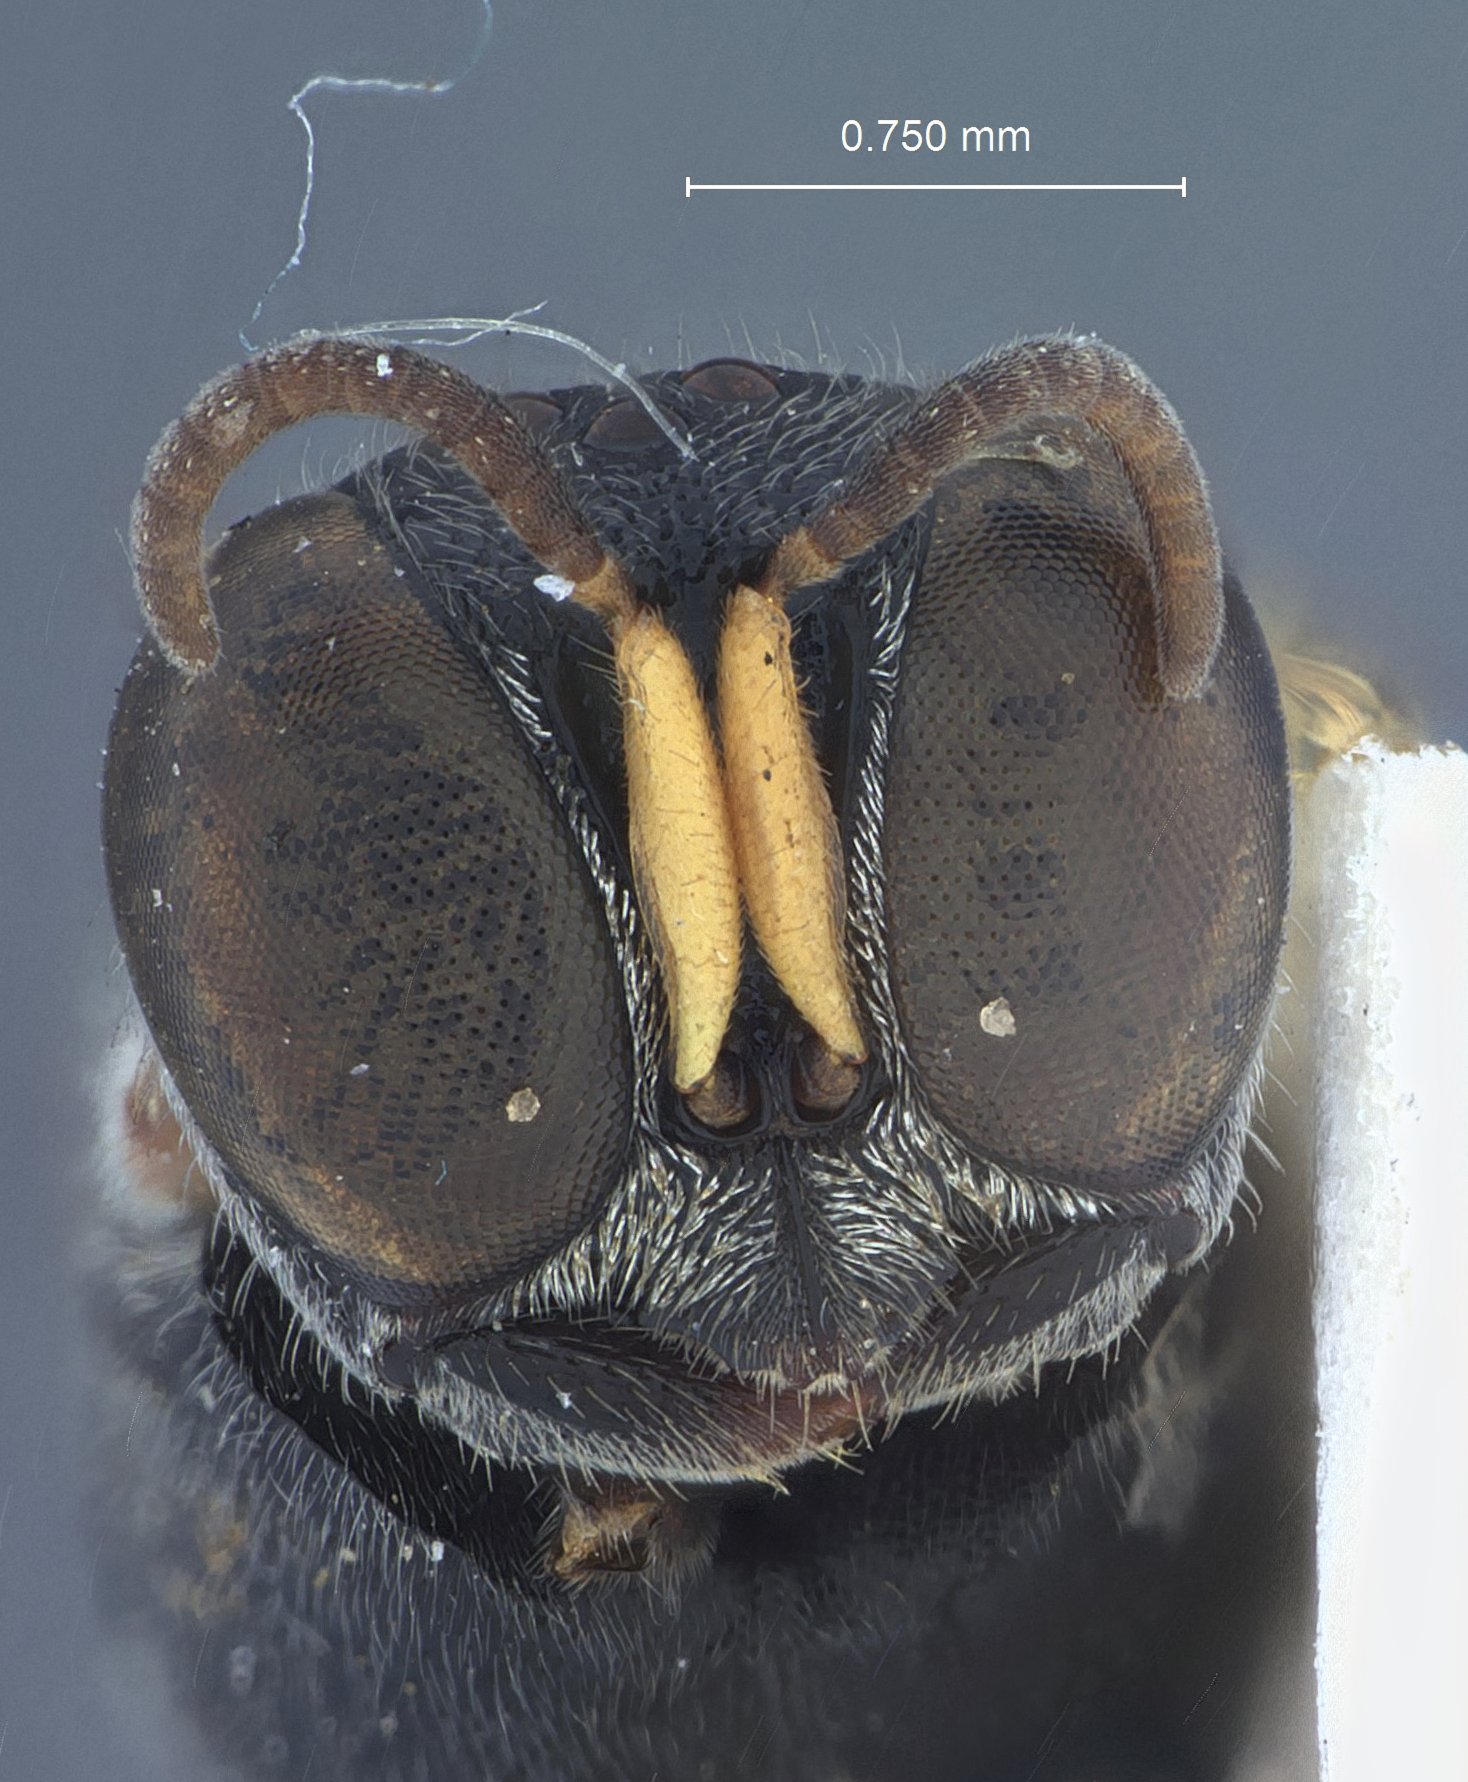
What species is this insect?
Piyumoides turbator
